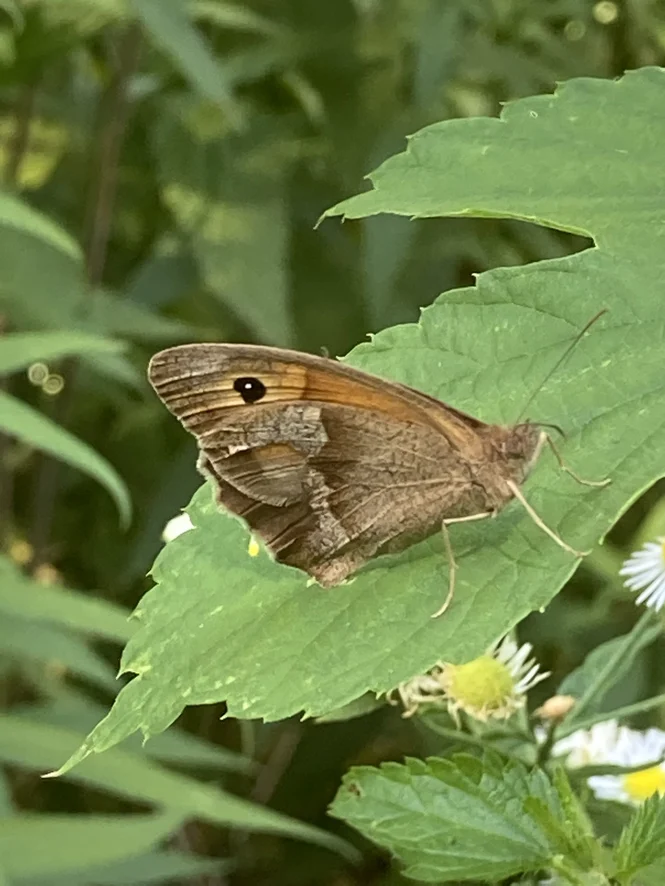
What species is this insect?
Maniola jurtina
